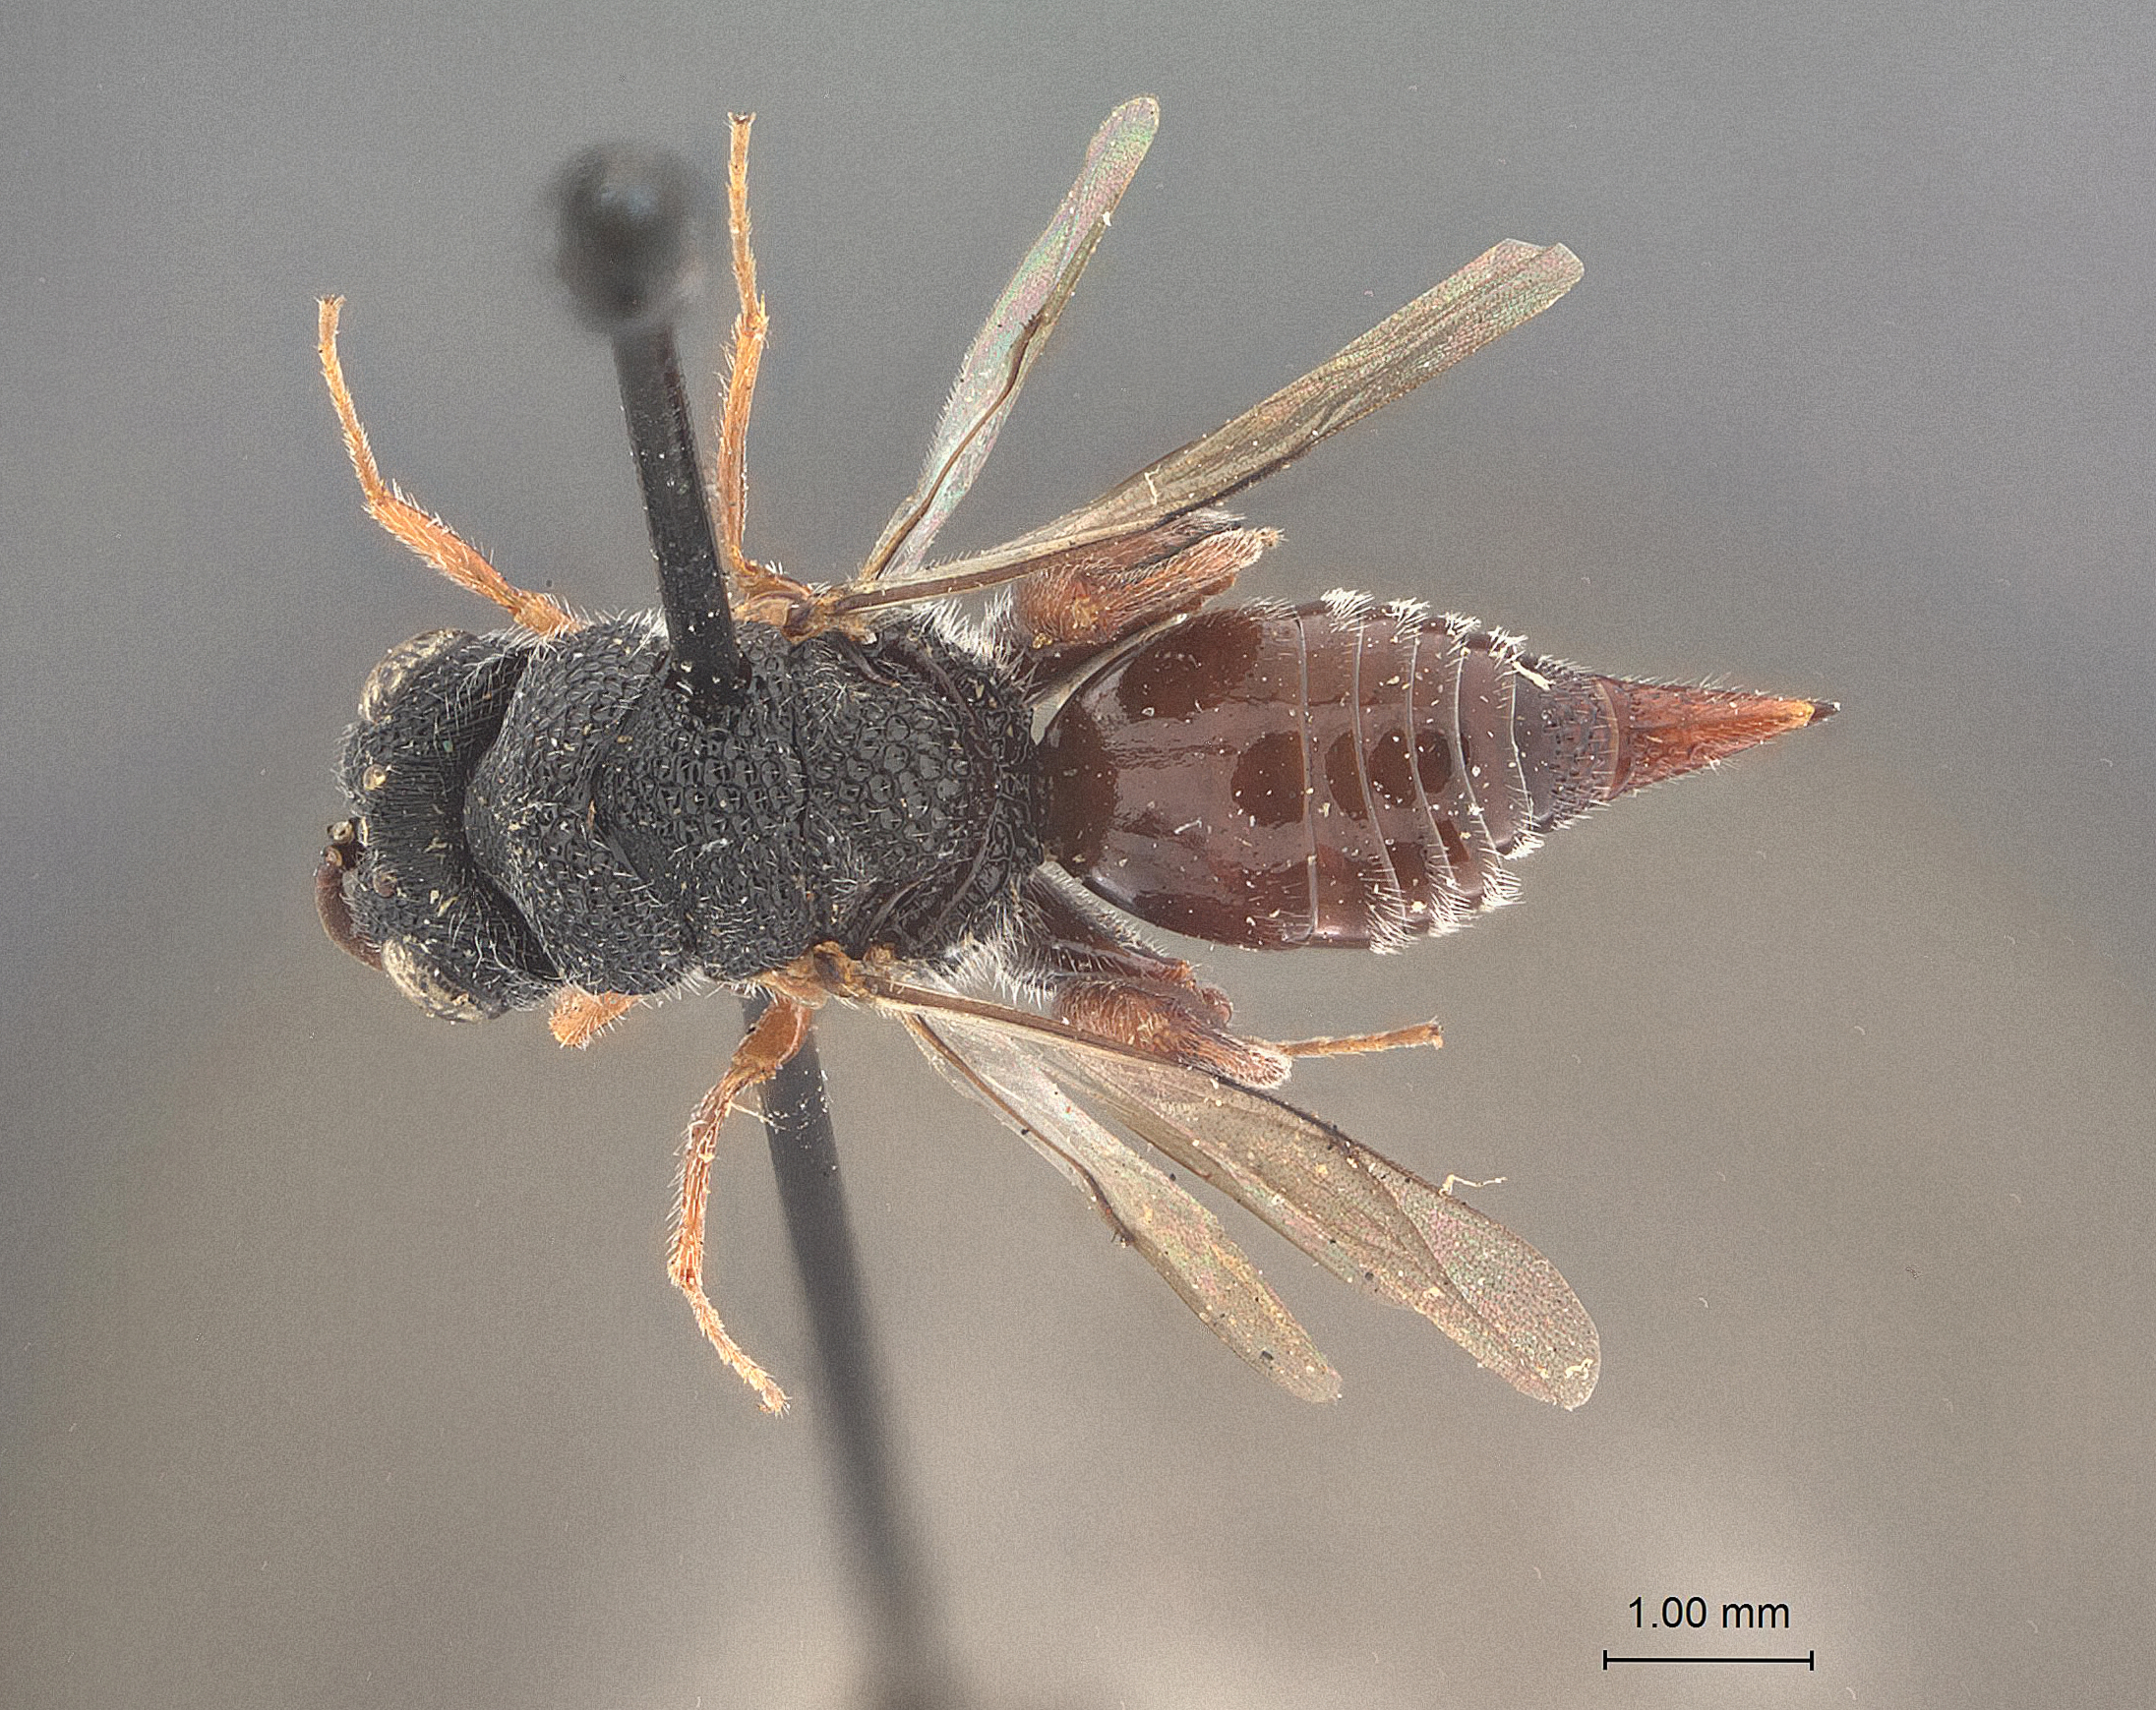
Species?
Trigonura californica
